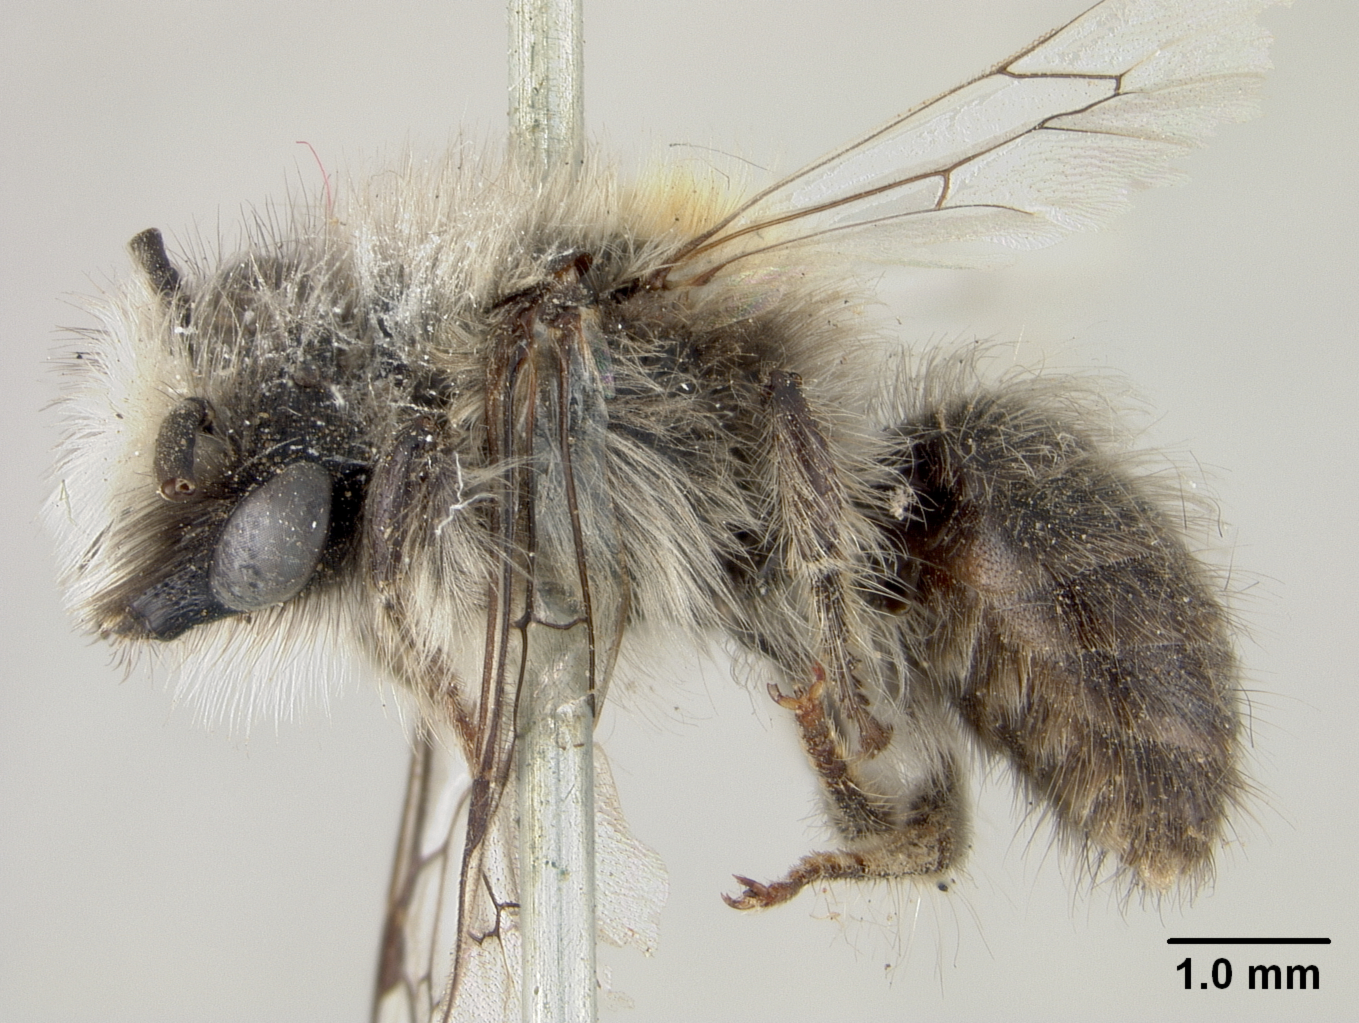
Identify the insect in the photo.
Colletes rufosignatus
